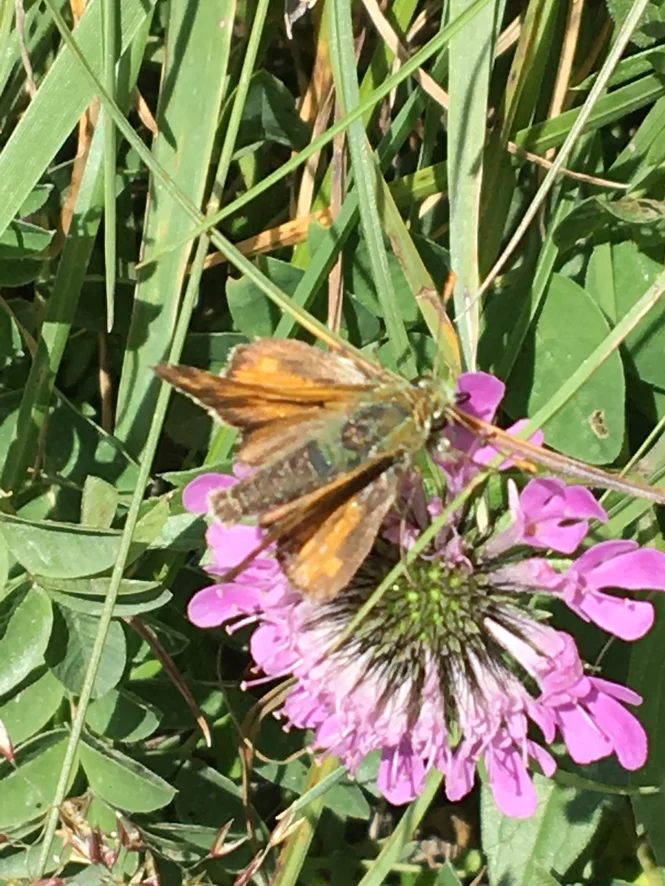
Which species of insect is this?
Ochlodes sylvanus (also Ochlodes venata)
